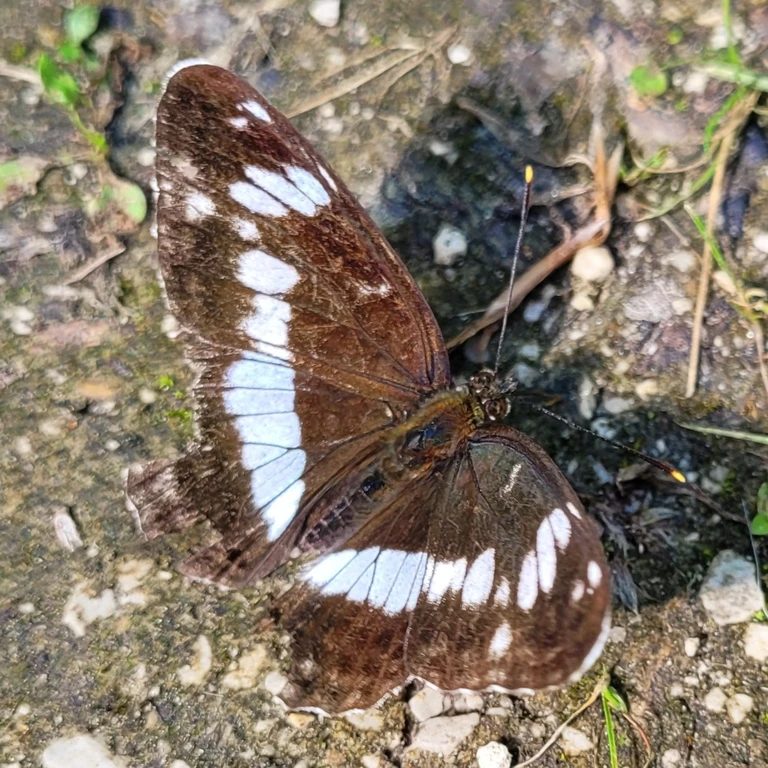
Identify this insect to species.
Limenitis camilla (also Ladoga camilla)
